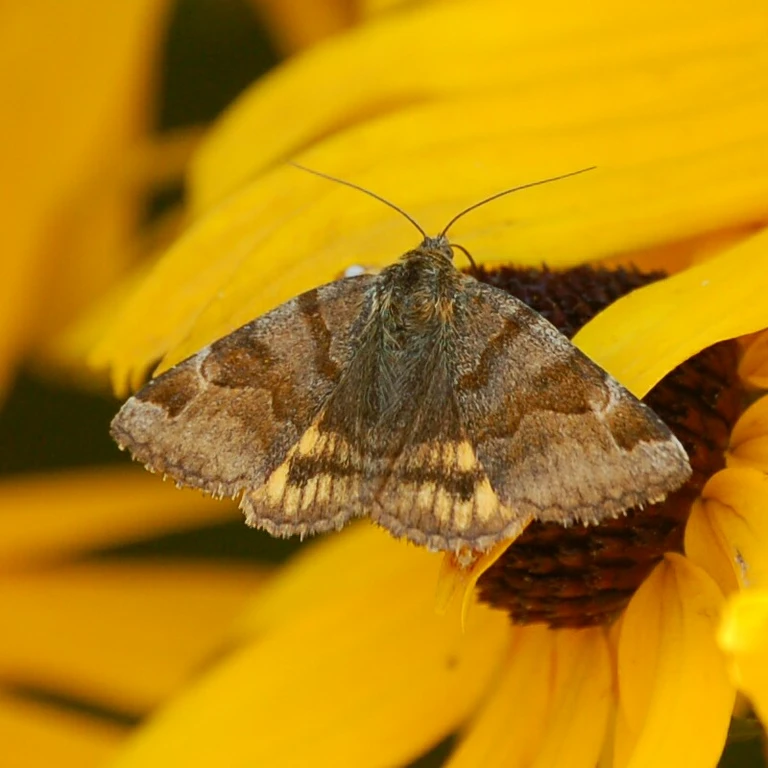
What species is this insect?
Euclidia glyphica
